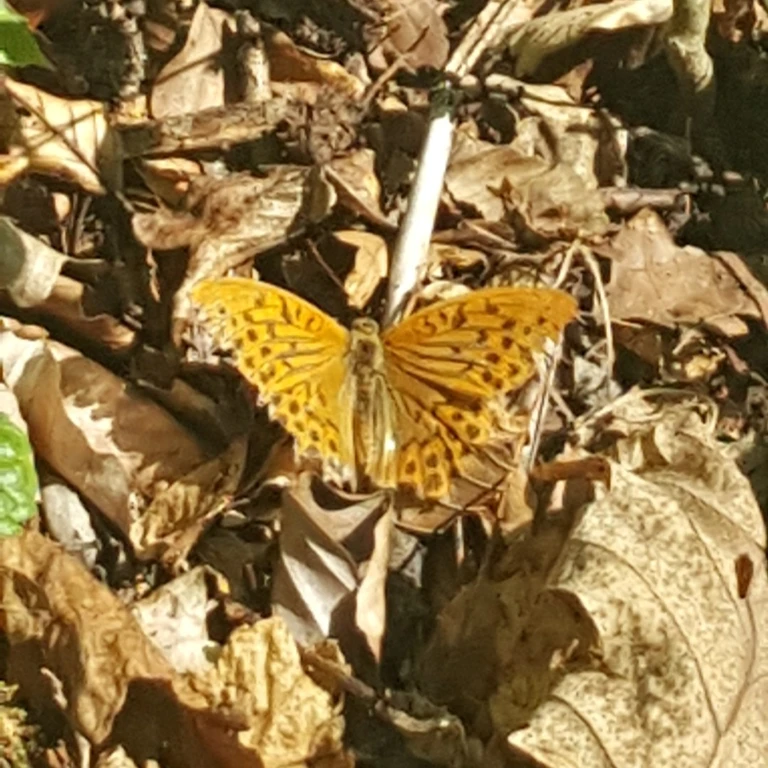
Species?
Argynnis paphia
